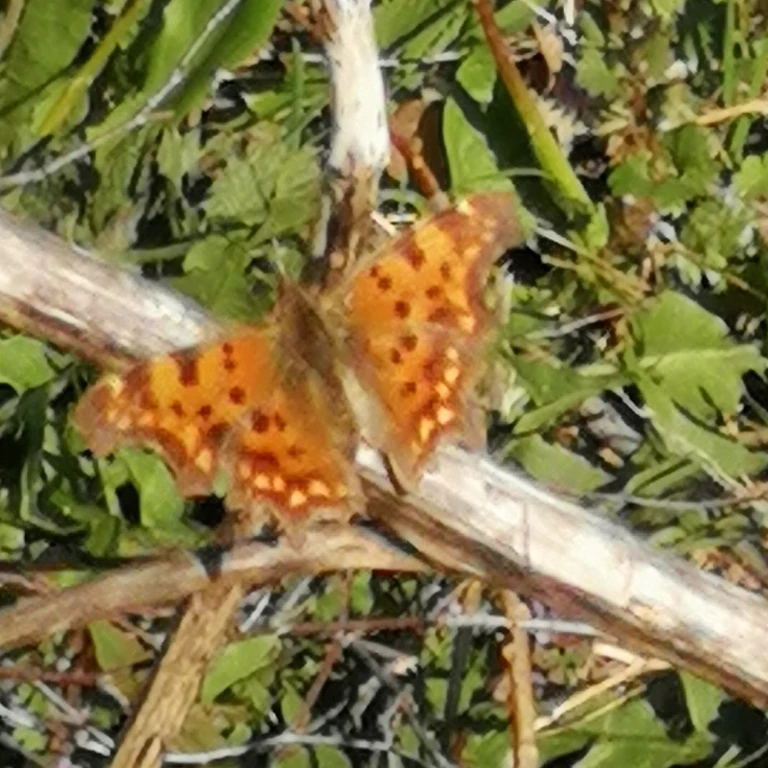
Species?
Polygonia c-album
